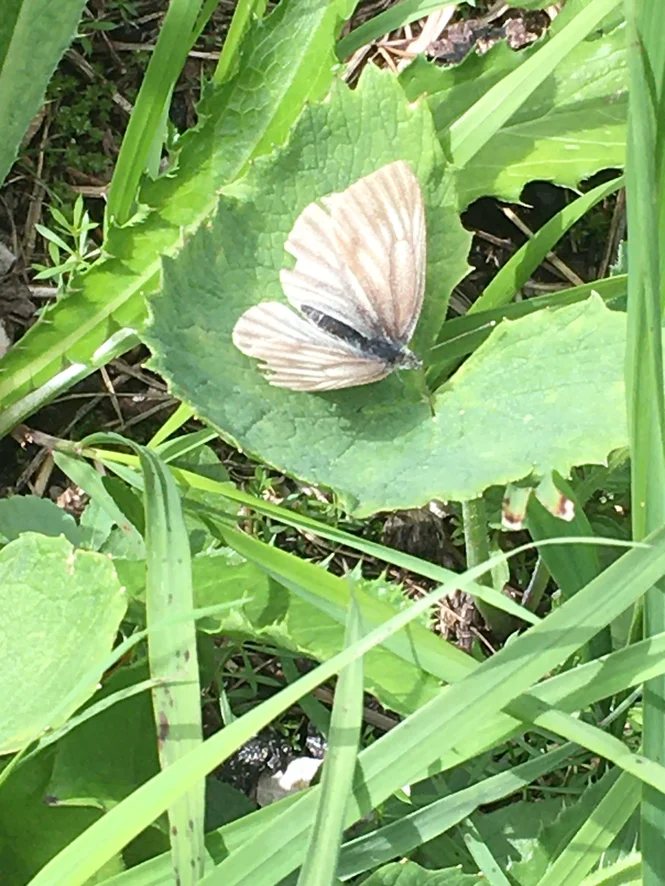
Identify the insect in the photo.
Pieris bryoniae
